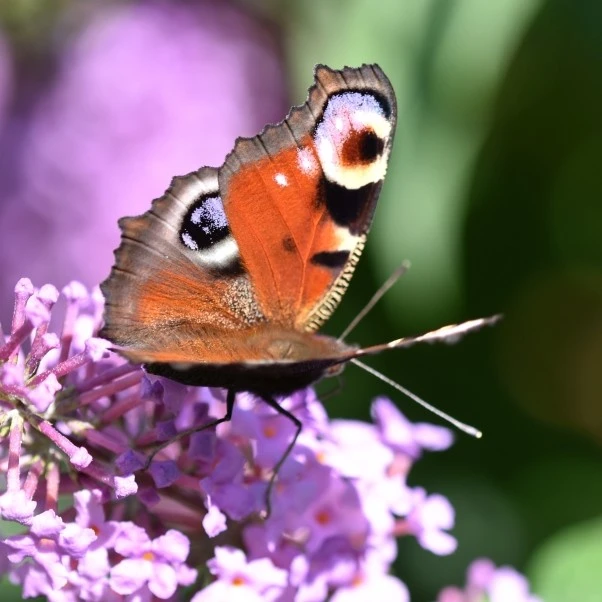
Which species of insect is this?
Aglais io
